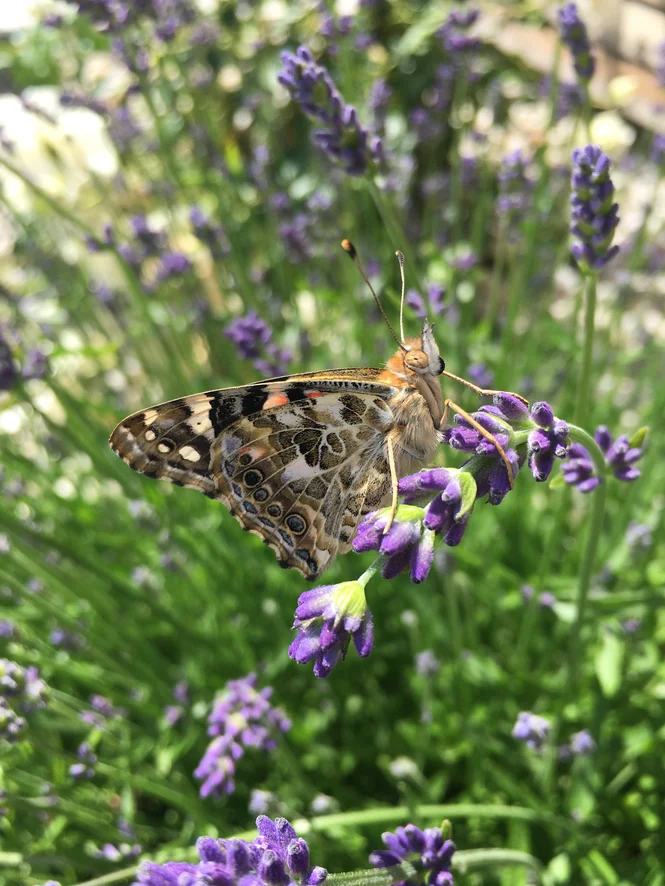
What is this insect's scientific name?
Vanessa cardui
